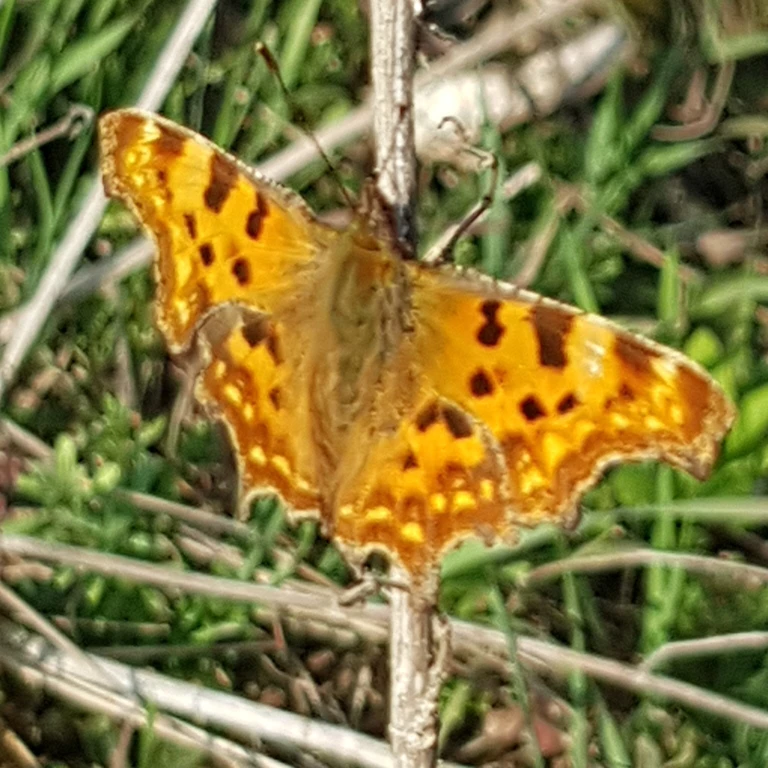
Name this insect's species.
Polygonia c-album
